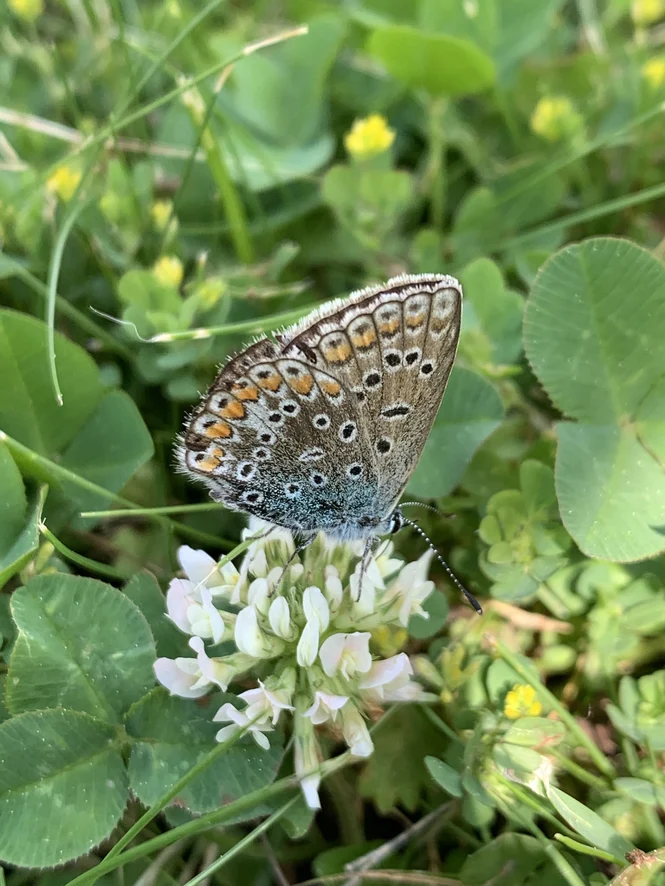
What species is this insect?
Polyommatus icarus
